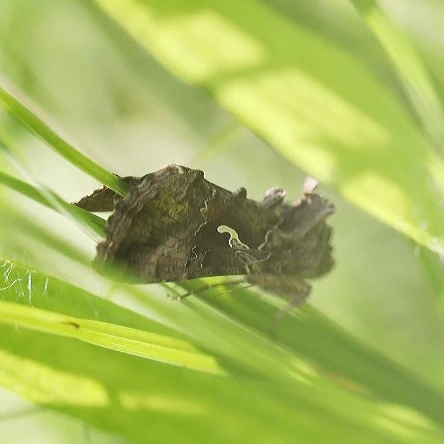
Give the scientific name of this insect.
Autographa gamma
